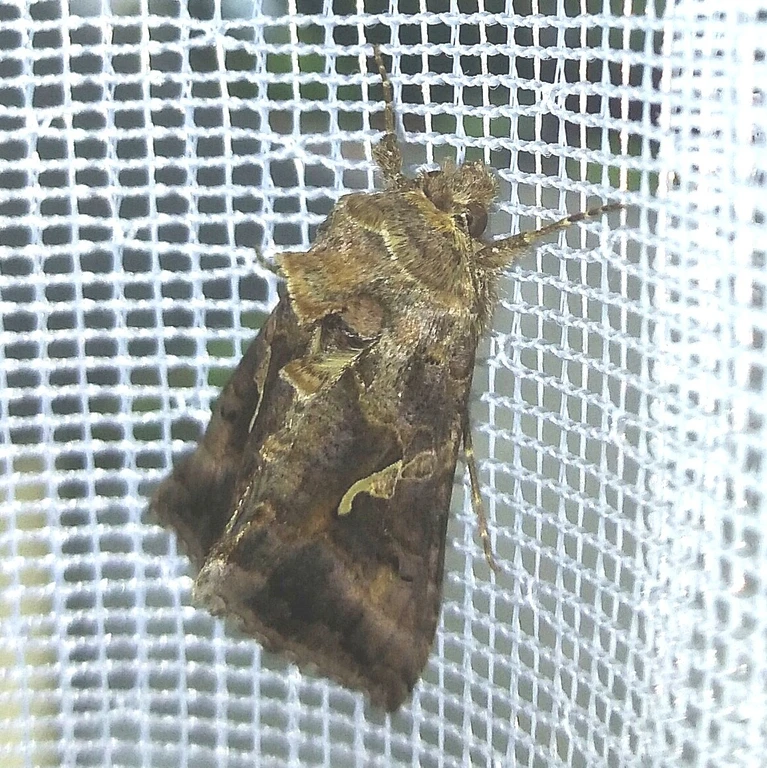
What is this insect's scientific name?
Autographa gamma
